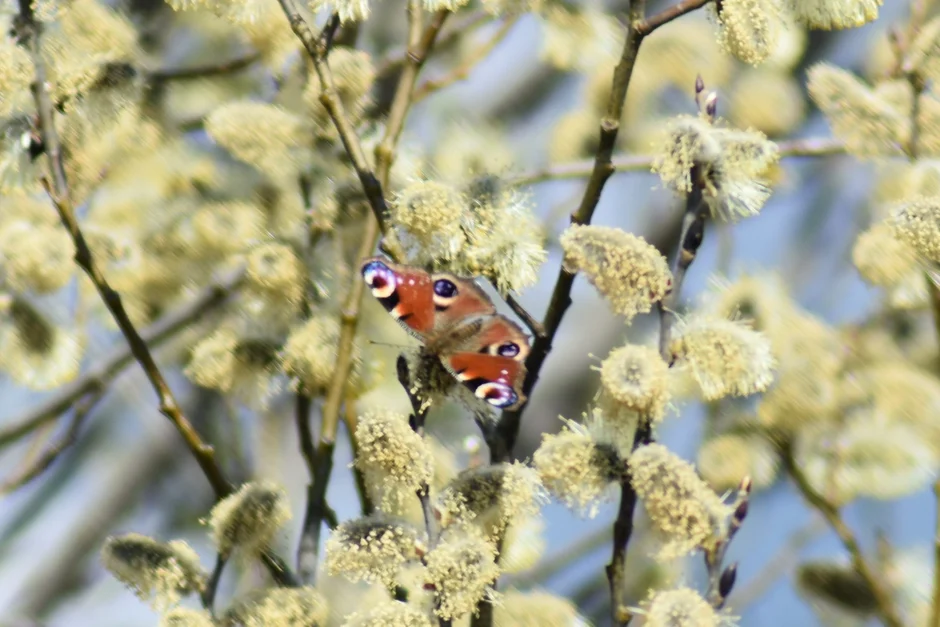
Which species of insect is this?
Aglais io
